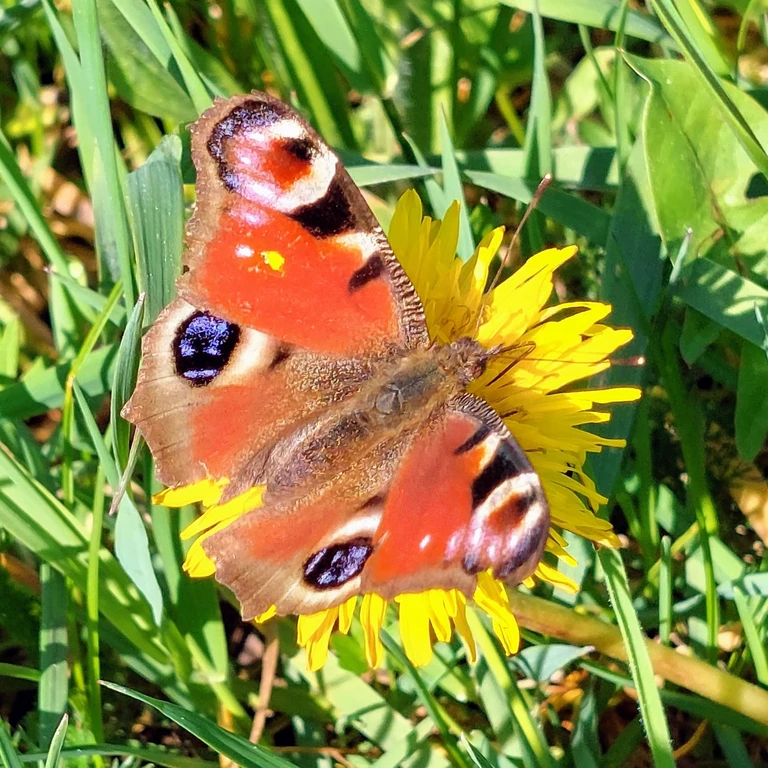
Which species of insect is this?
Aglais io
